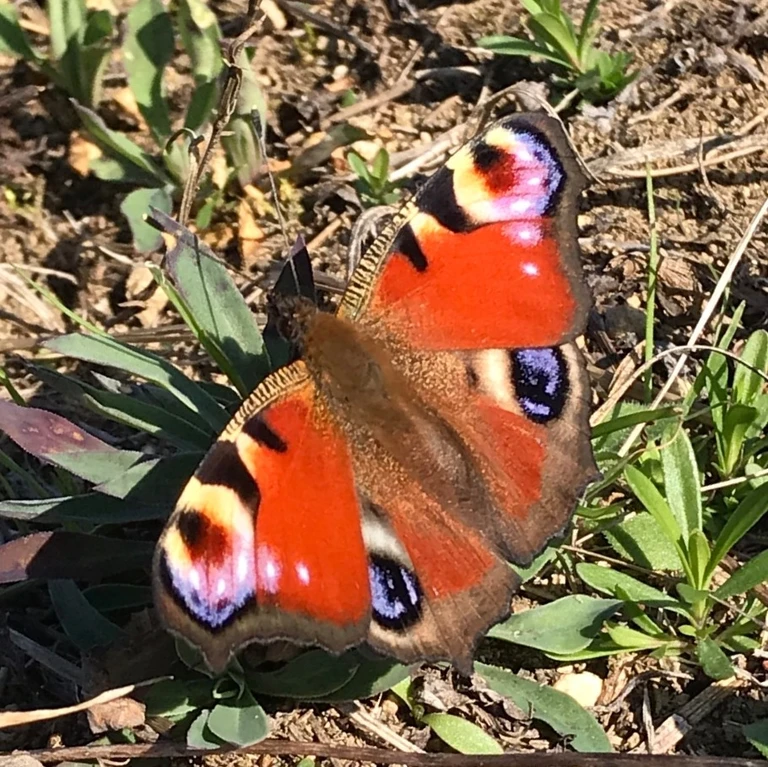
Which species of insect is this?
Aglais io
